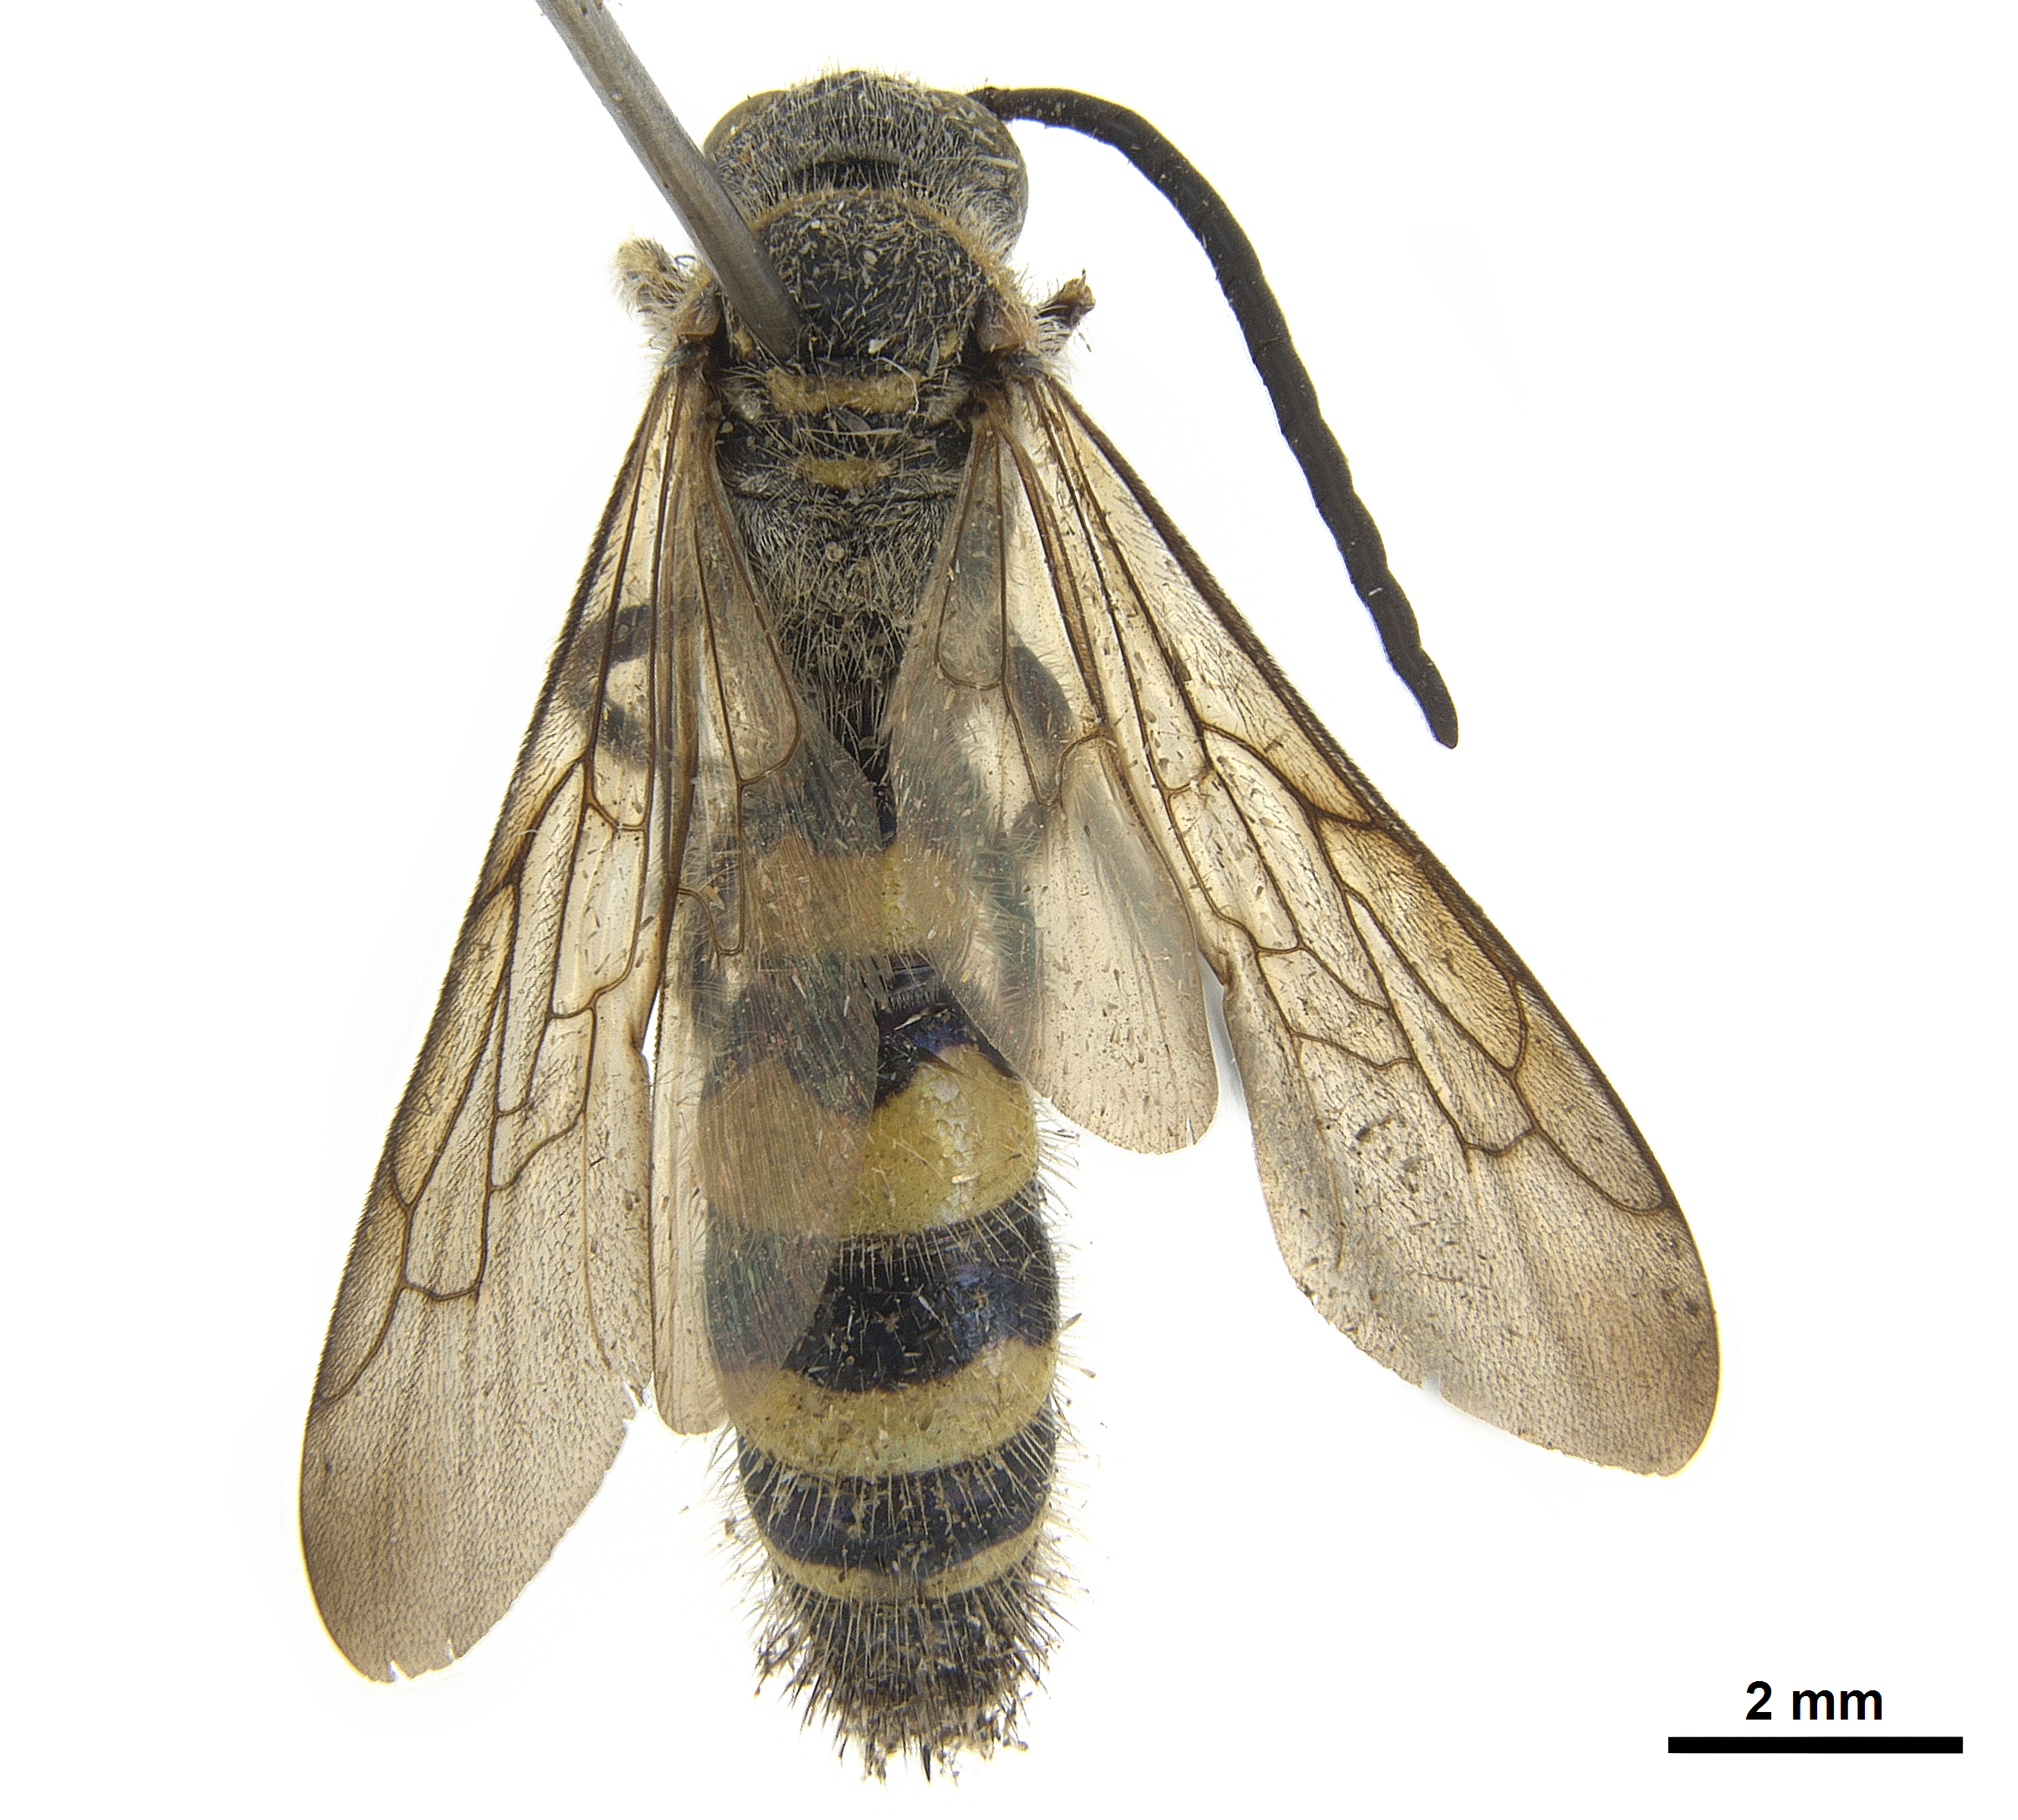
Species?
Phalerimeris phalerata
